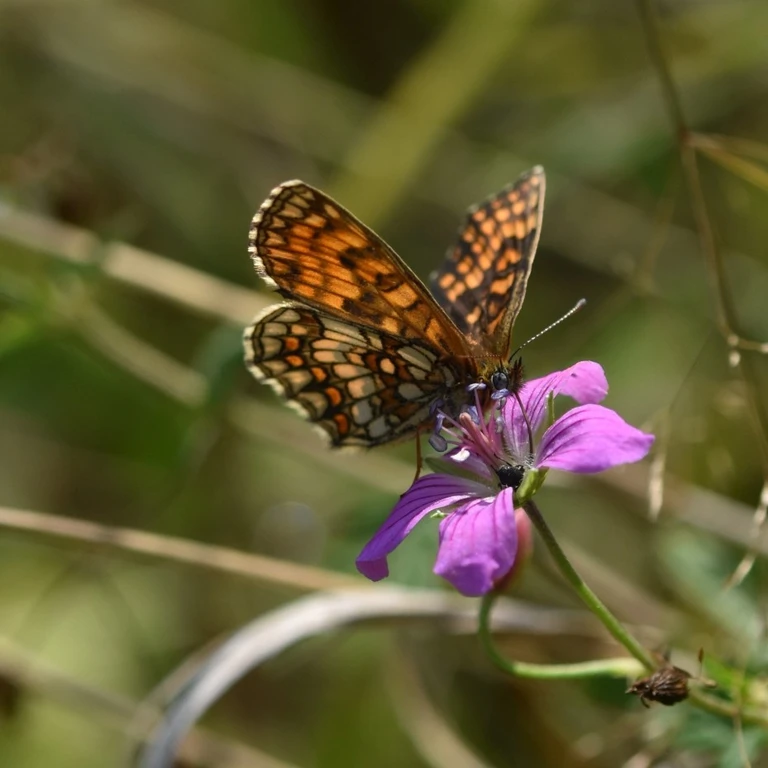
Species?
Melitaea athalia
